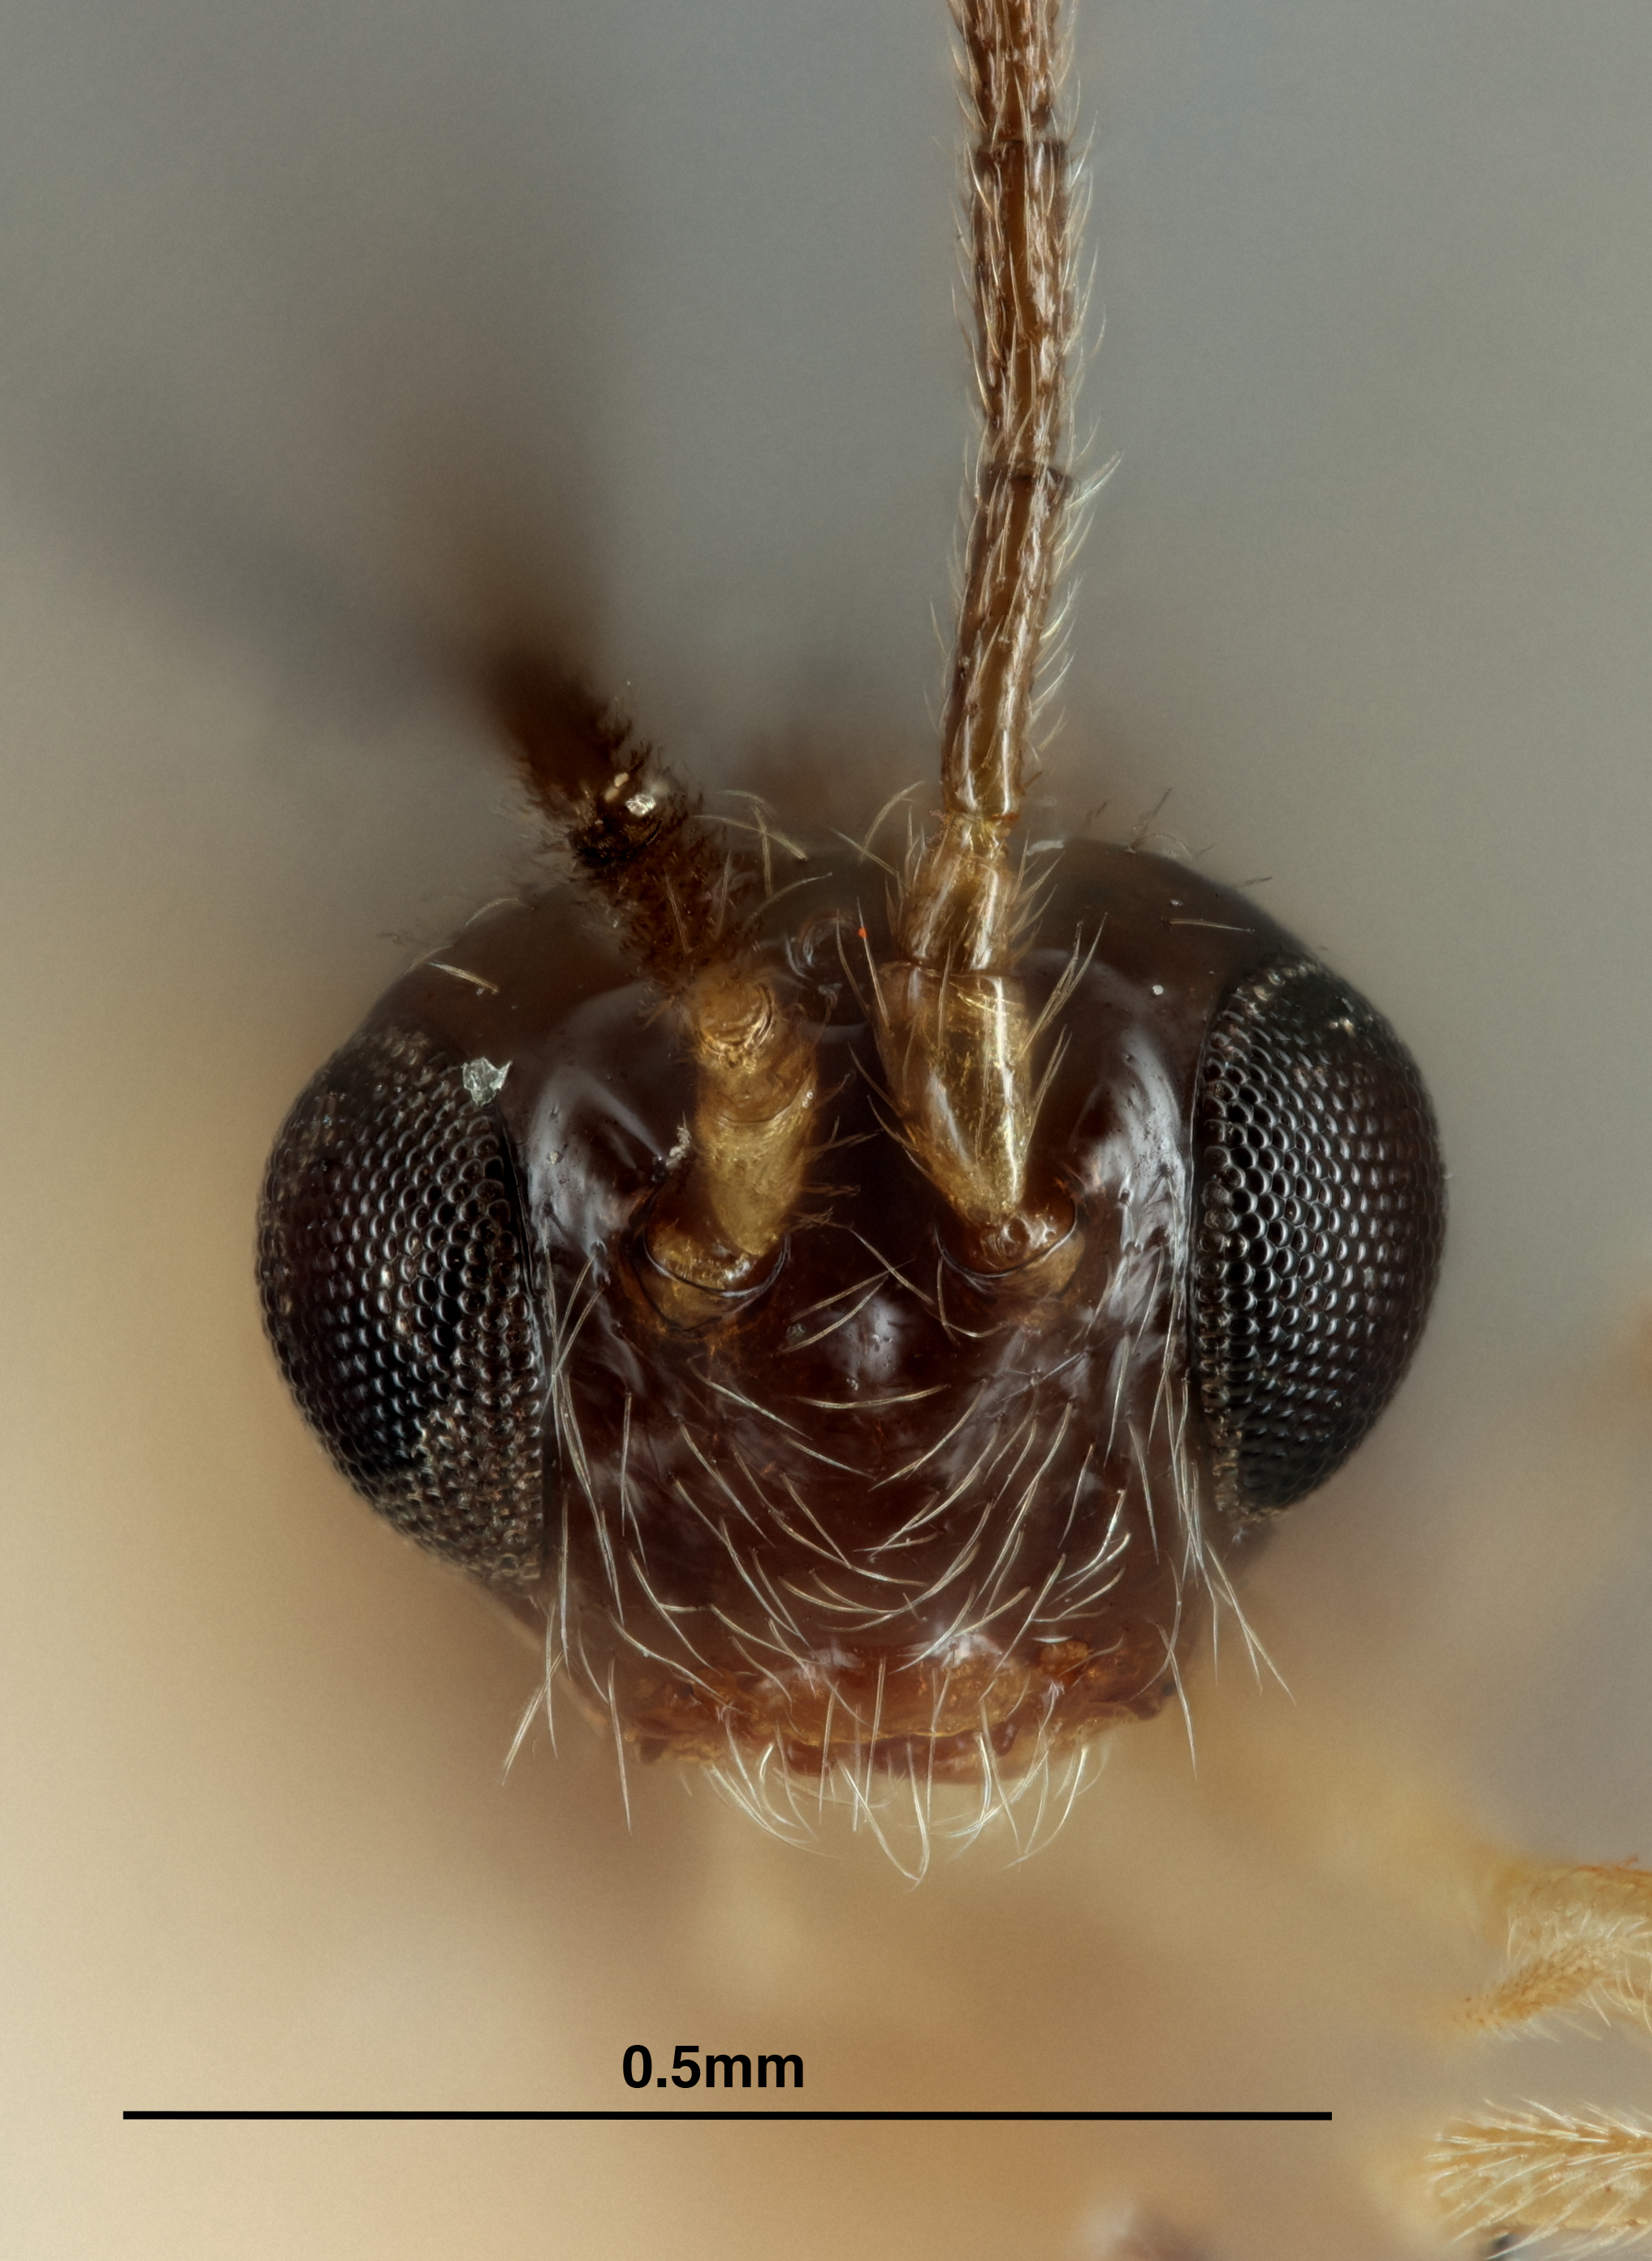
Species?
Opius eupatorii
